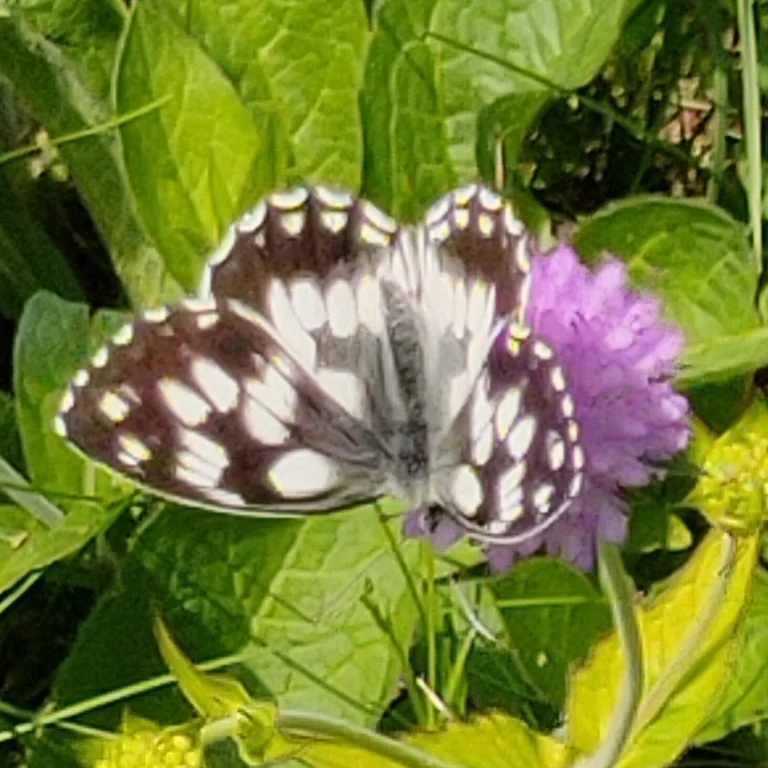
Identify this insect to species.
Melanargia galathea
